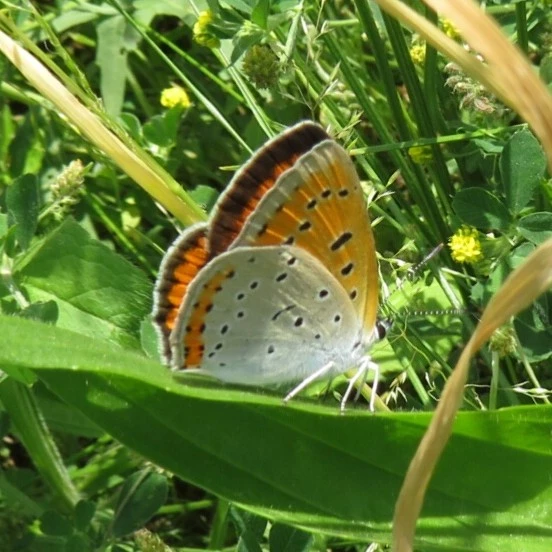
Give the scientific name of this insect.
Lycaena dispar
